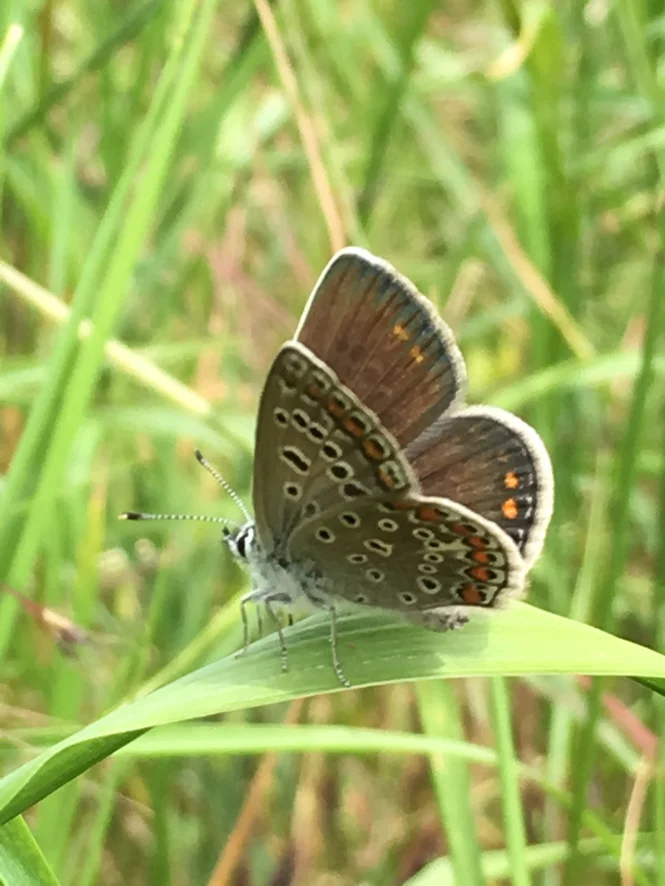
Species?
Polyommatus icarus
